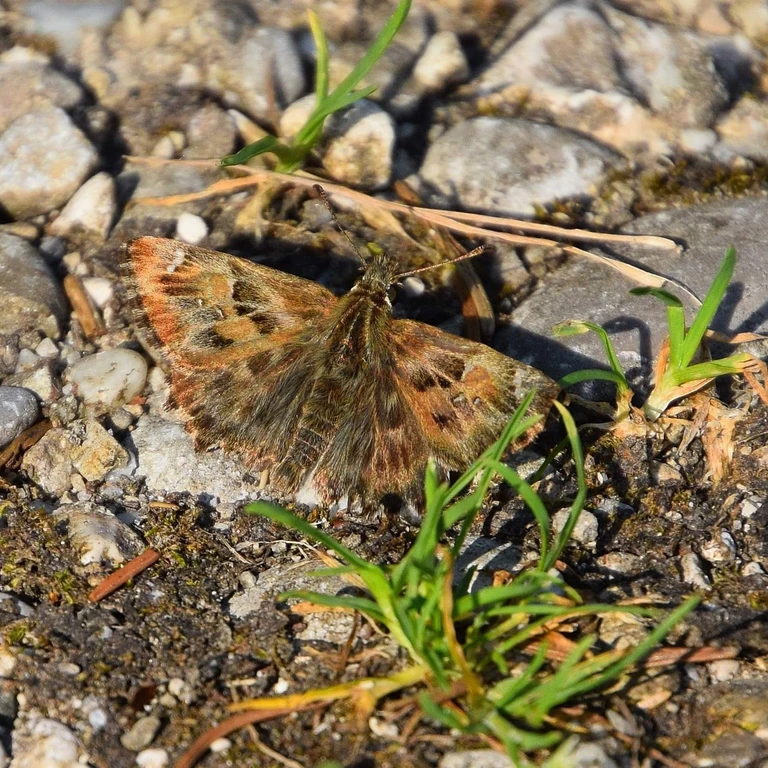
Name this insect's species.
Carcharodus alceae
